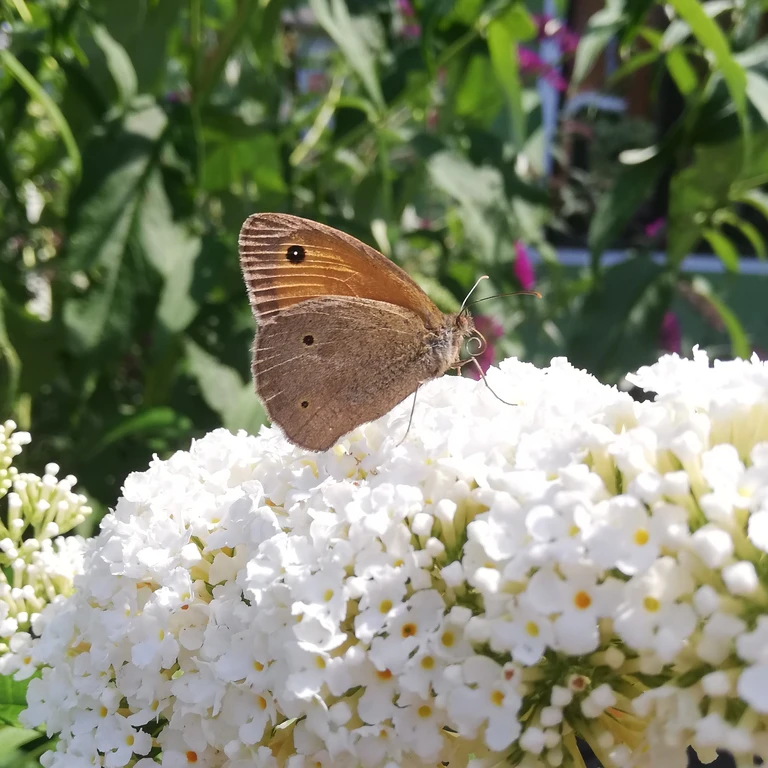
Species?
Maniola jurtina
